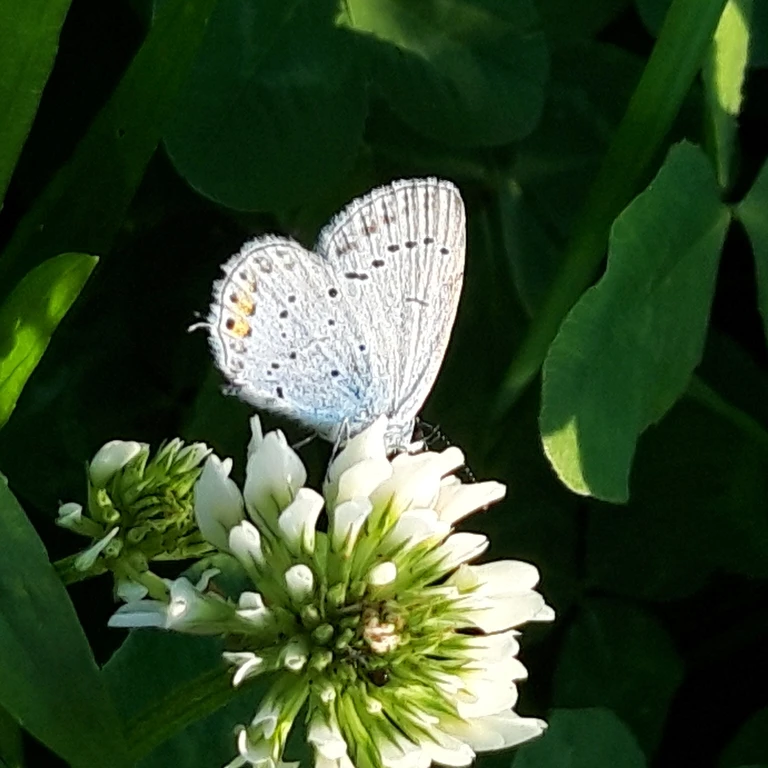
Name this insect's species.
Cupido argiades (also Elkalyce argiades)
